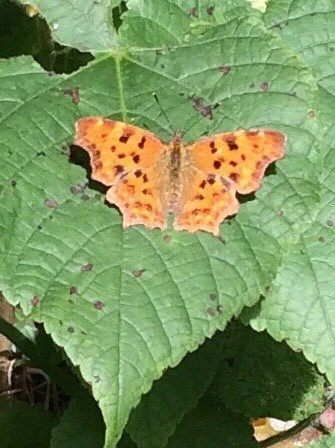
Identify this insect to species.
Polygonia c-album
